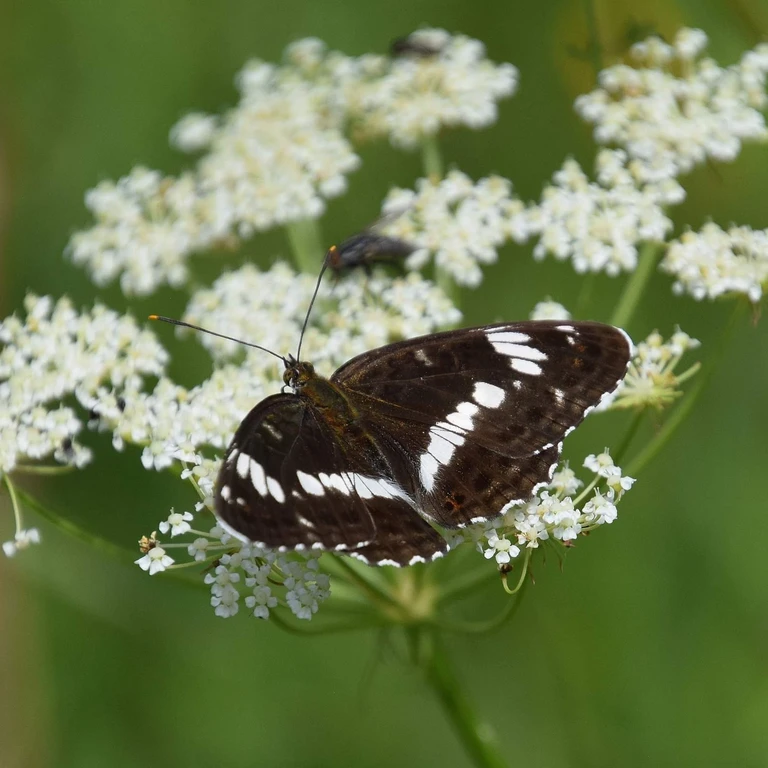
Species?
Limenitis camilla (also Ladoga camilla)
